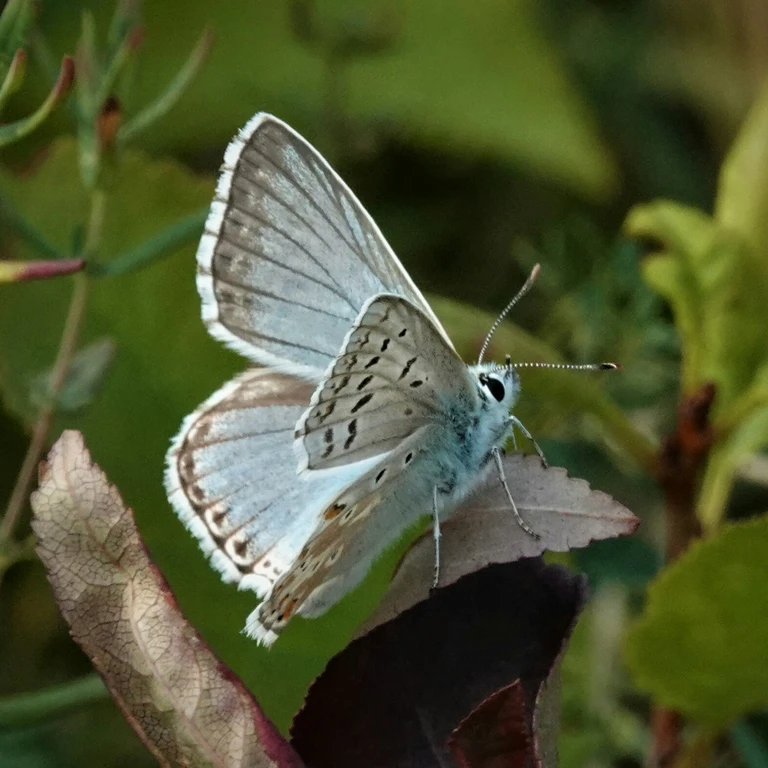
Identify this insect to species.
Lysandra coridon
